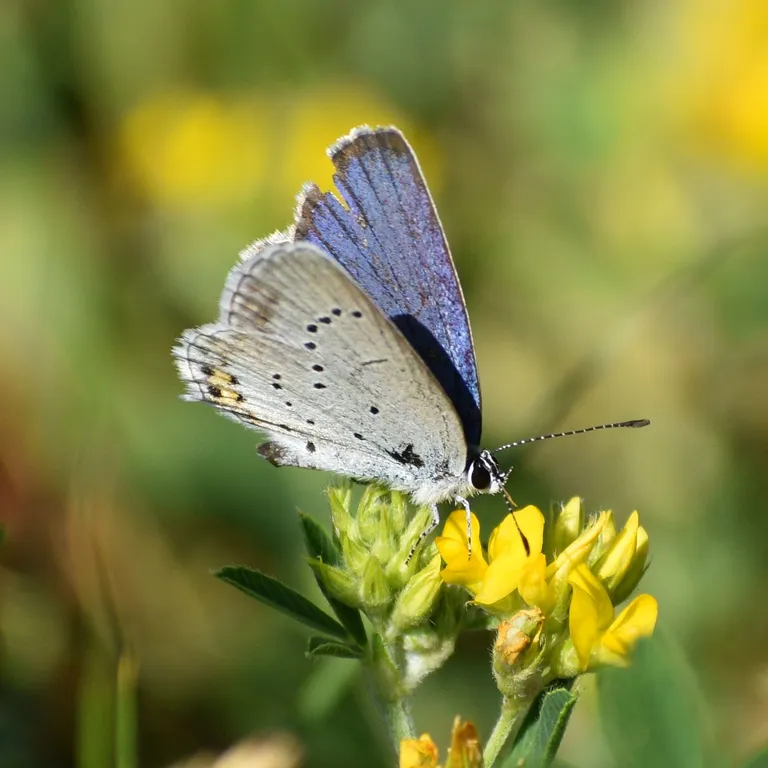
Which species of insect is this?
Cupido argiades (also Elkalyce argiades)
